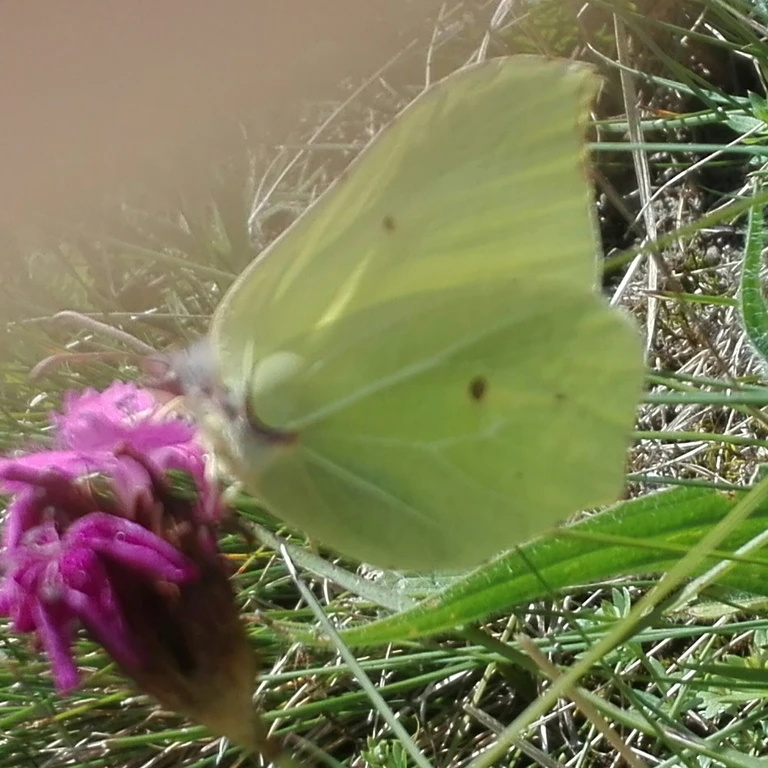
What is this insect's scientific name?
Gonepteryx rhamni
